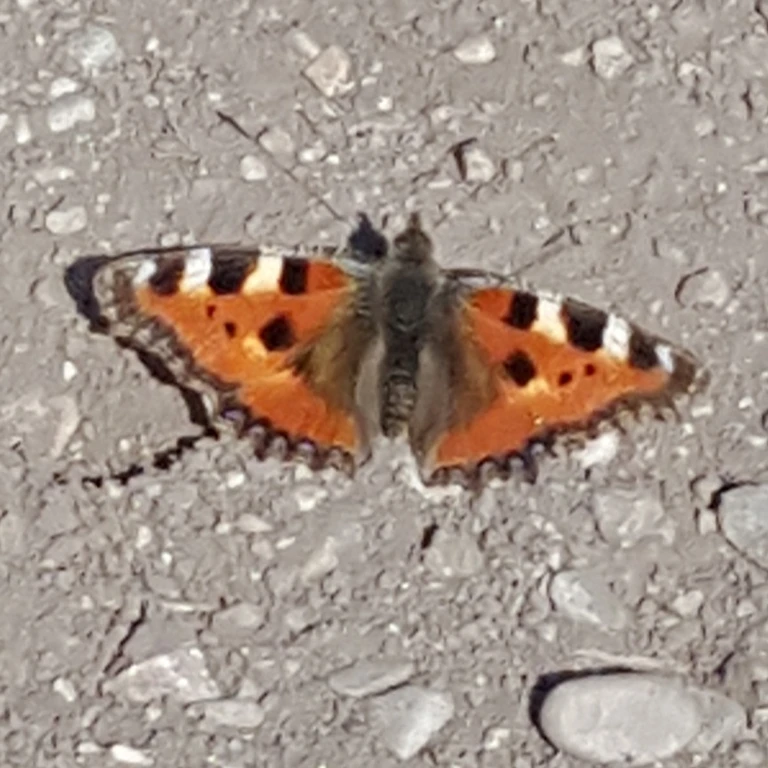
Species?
Aglais urticae
